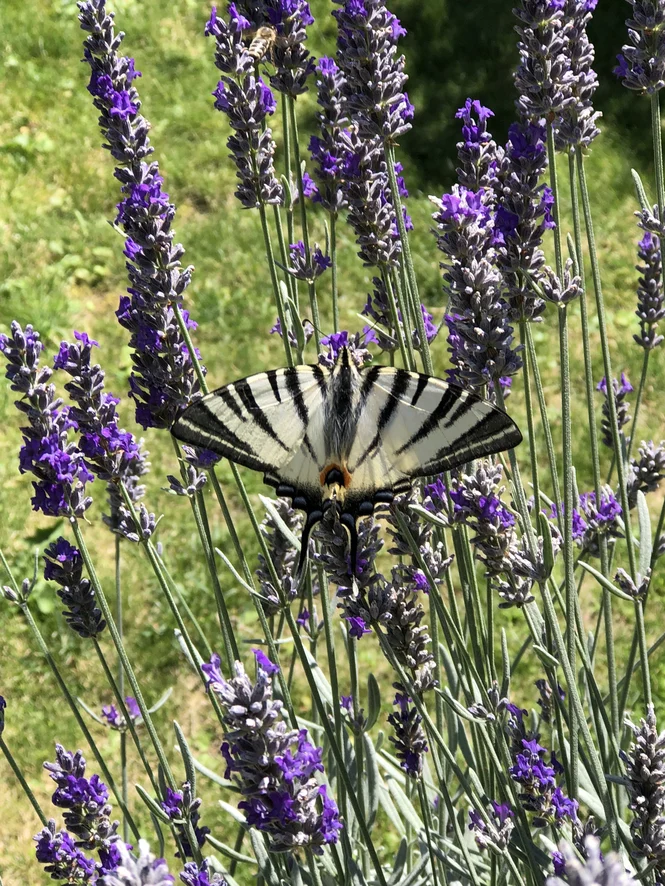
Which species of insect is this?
Iphiclides podalirius
